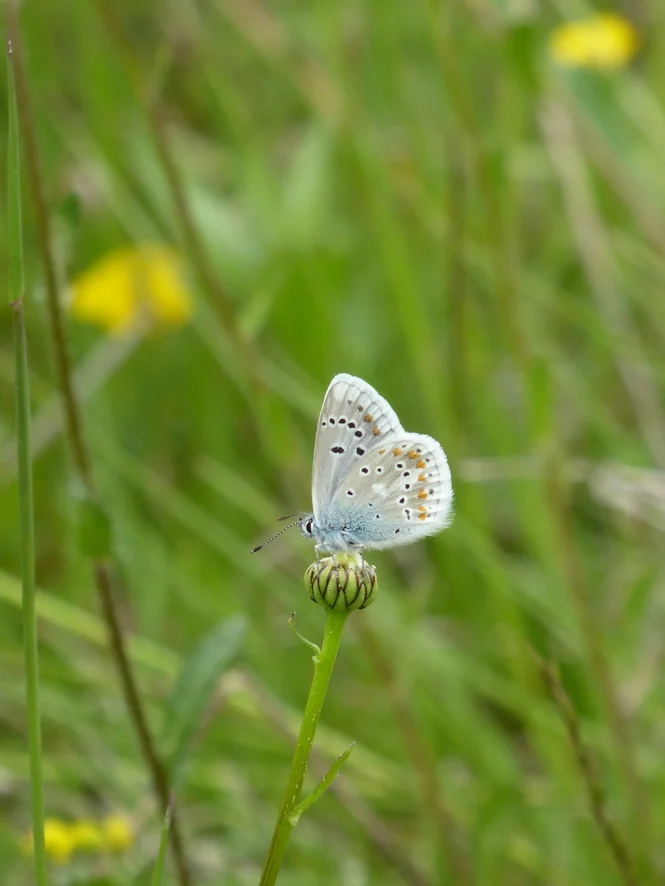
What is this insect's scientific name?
Polyommatus dorylas
